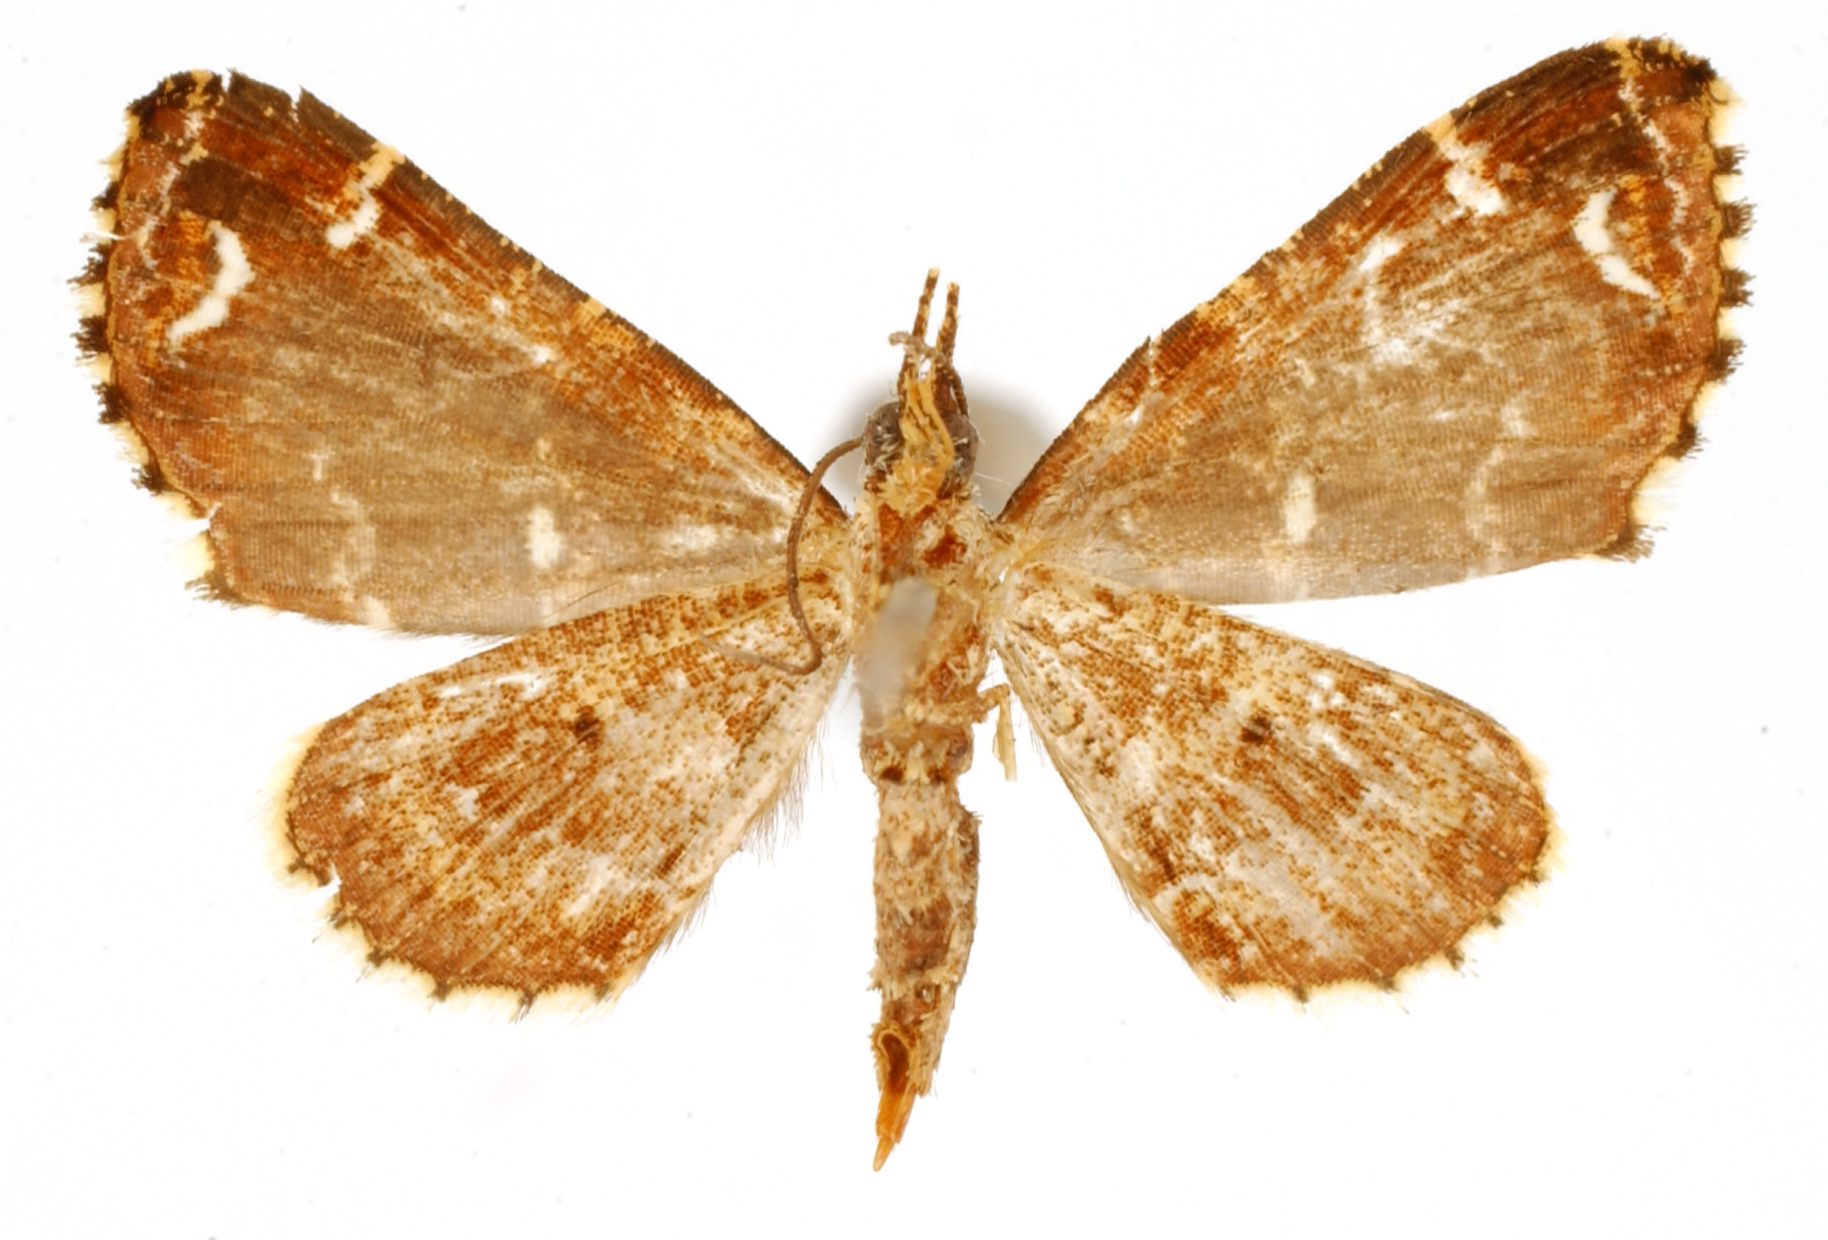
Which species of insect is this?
Psaliodes cupreipennis
